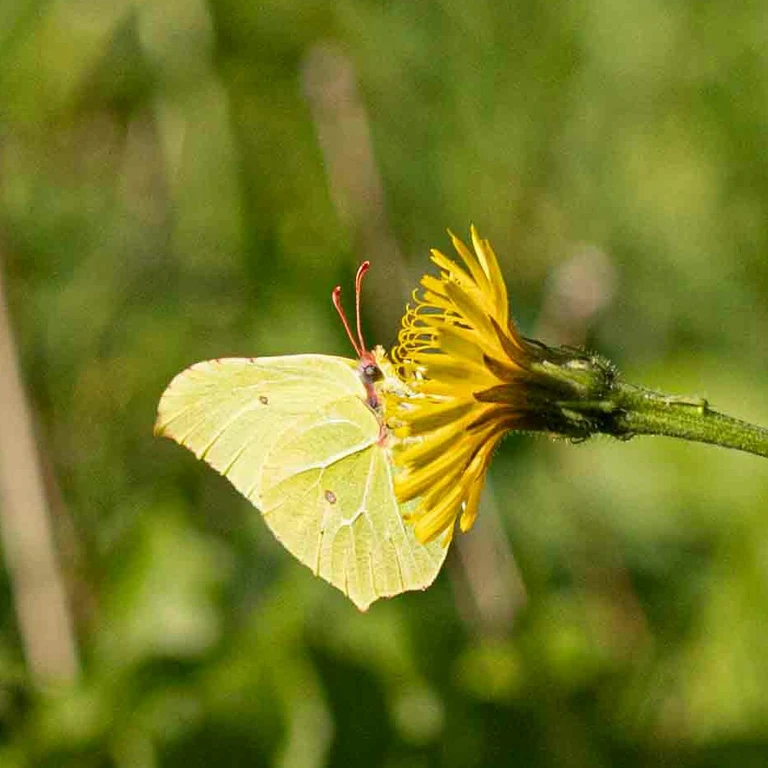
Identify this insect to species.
Gonepteryx rhamni
